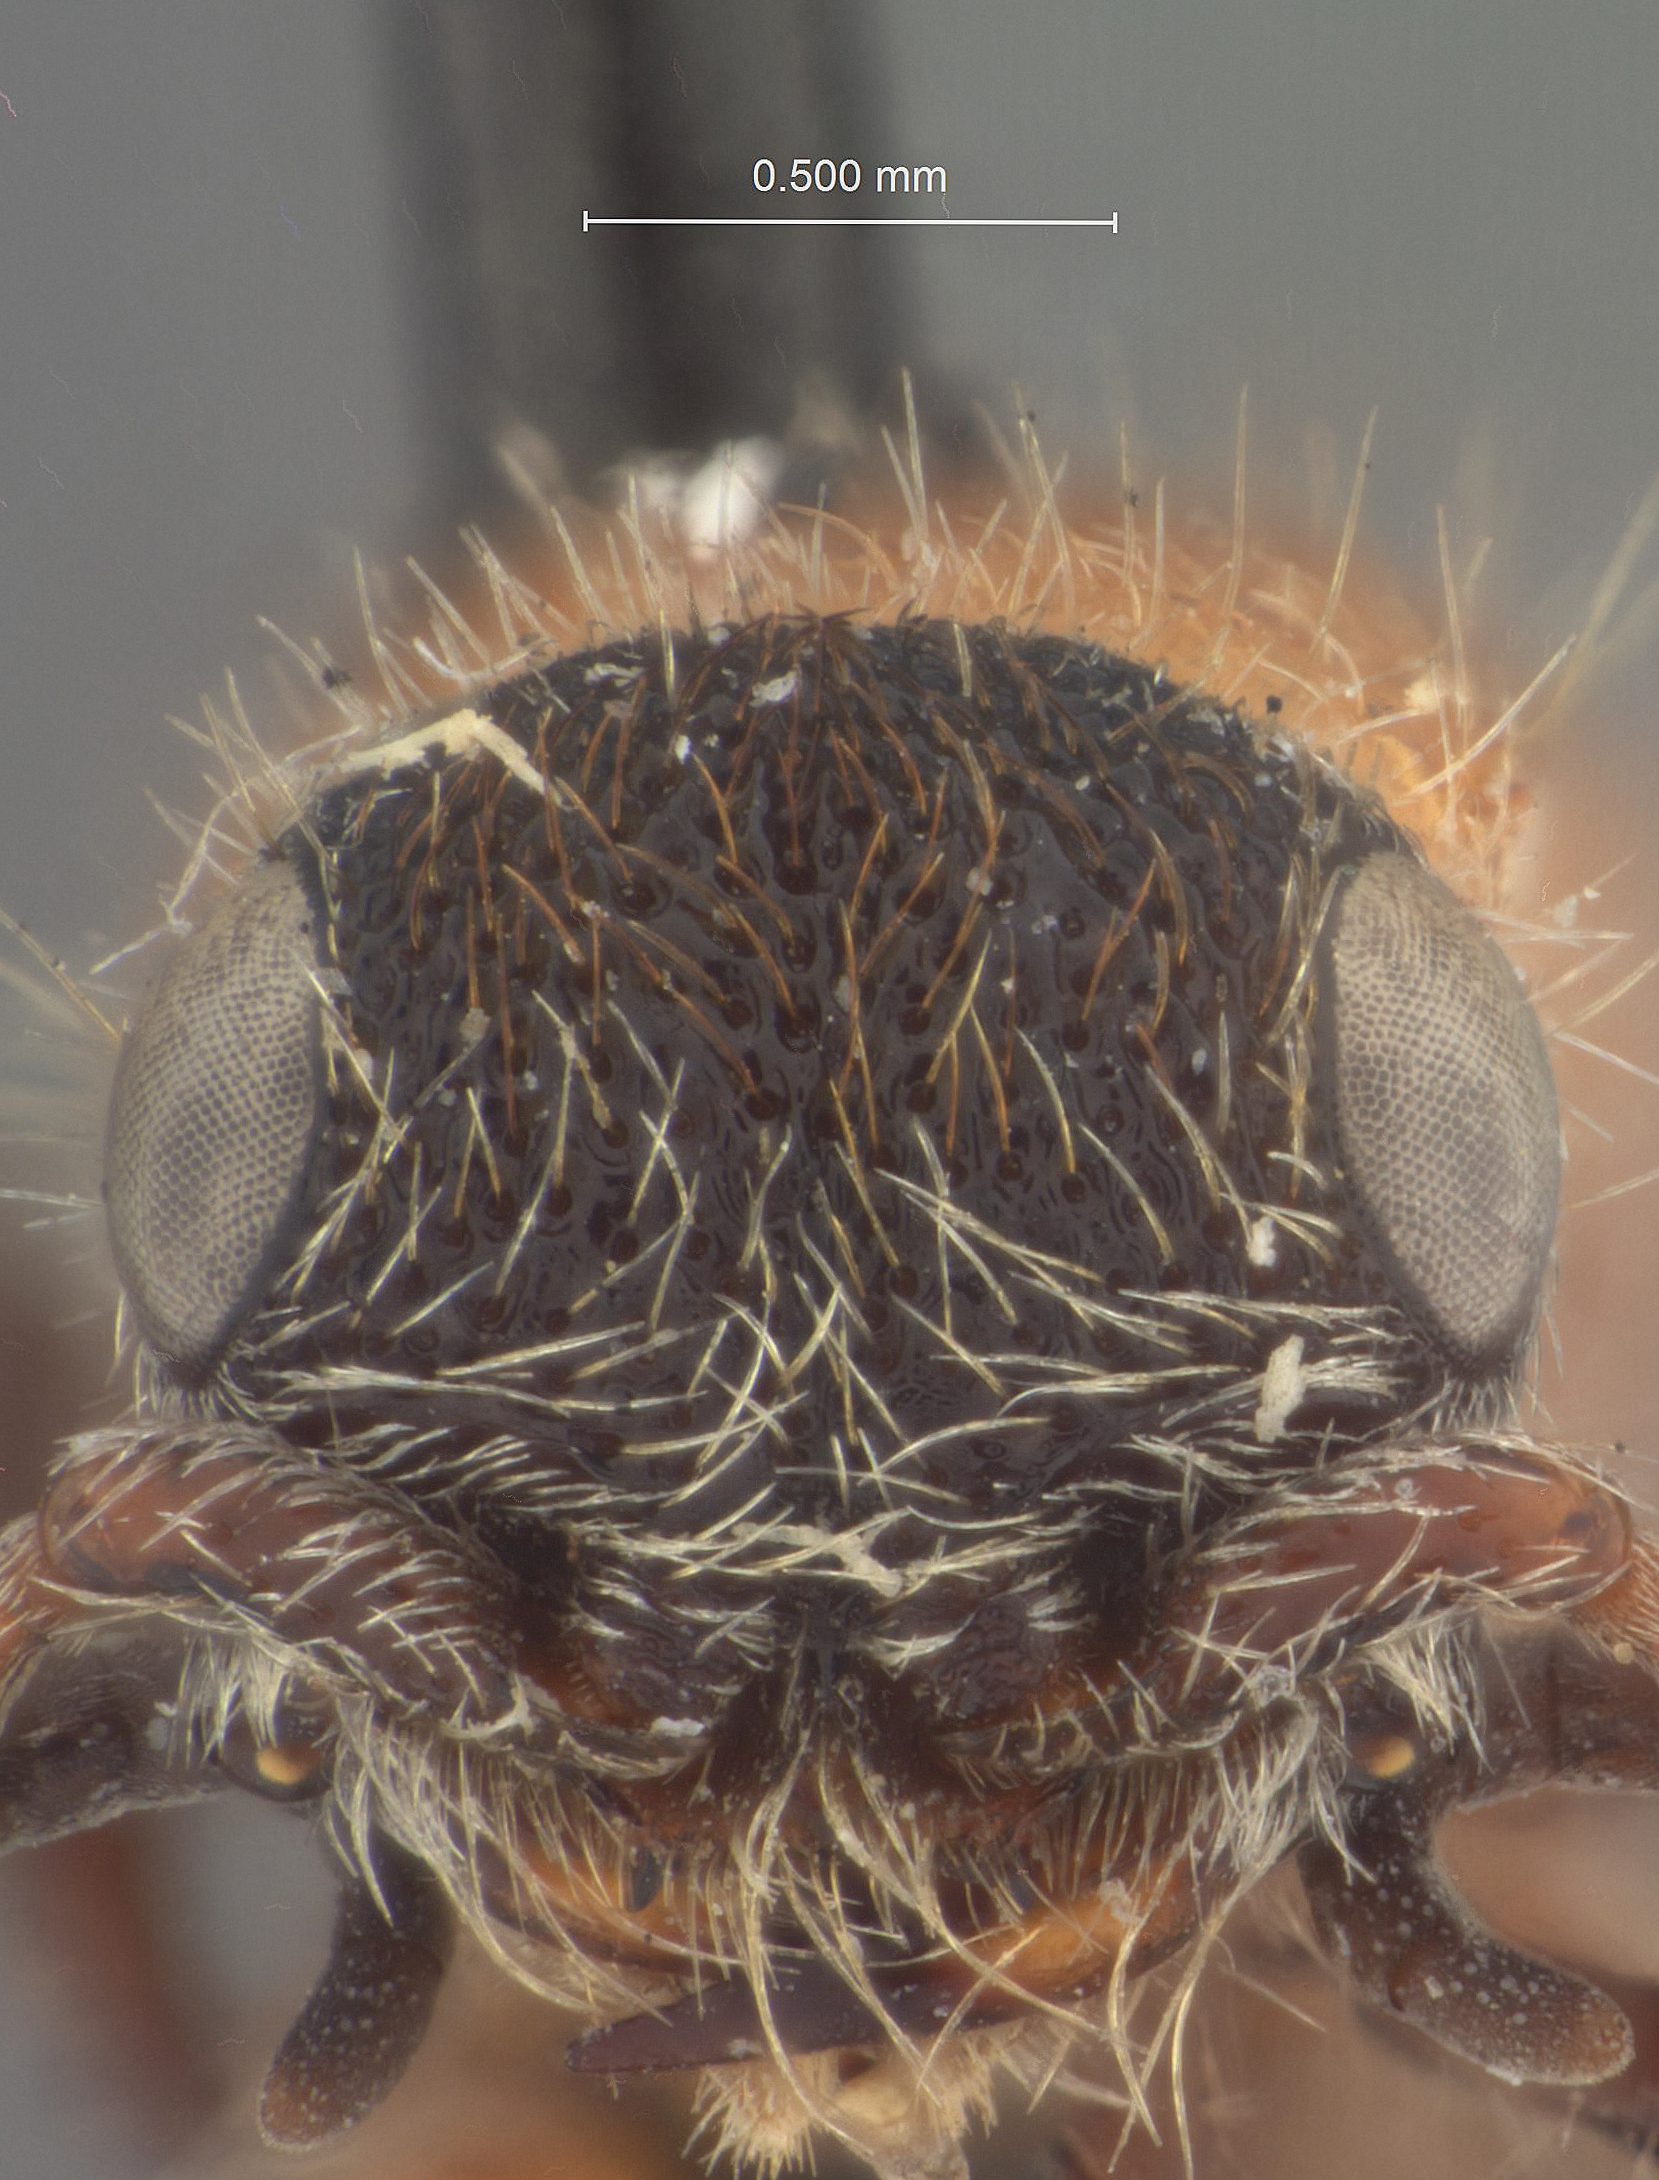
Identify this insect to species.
Timulla harpagata
